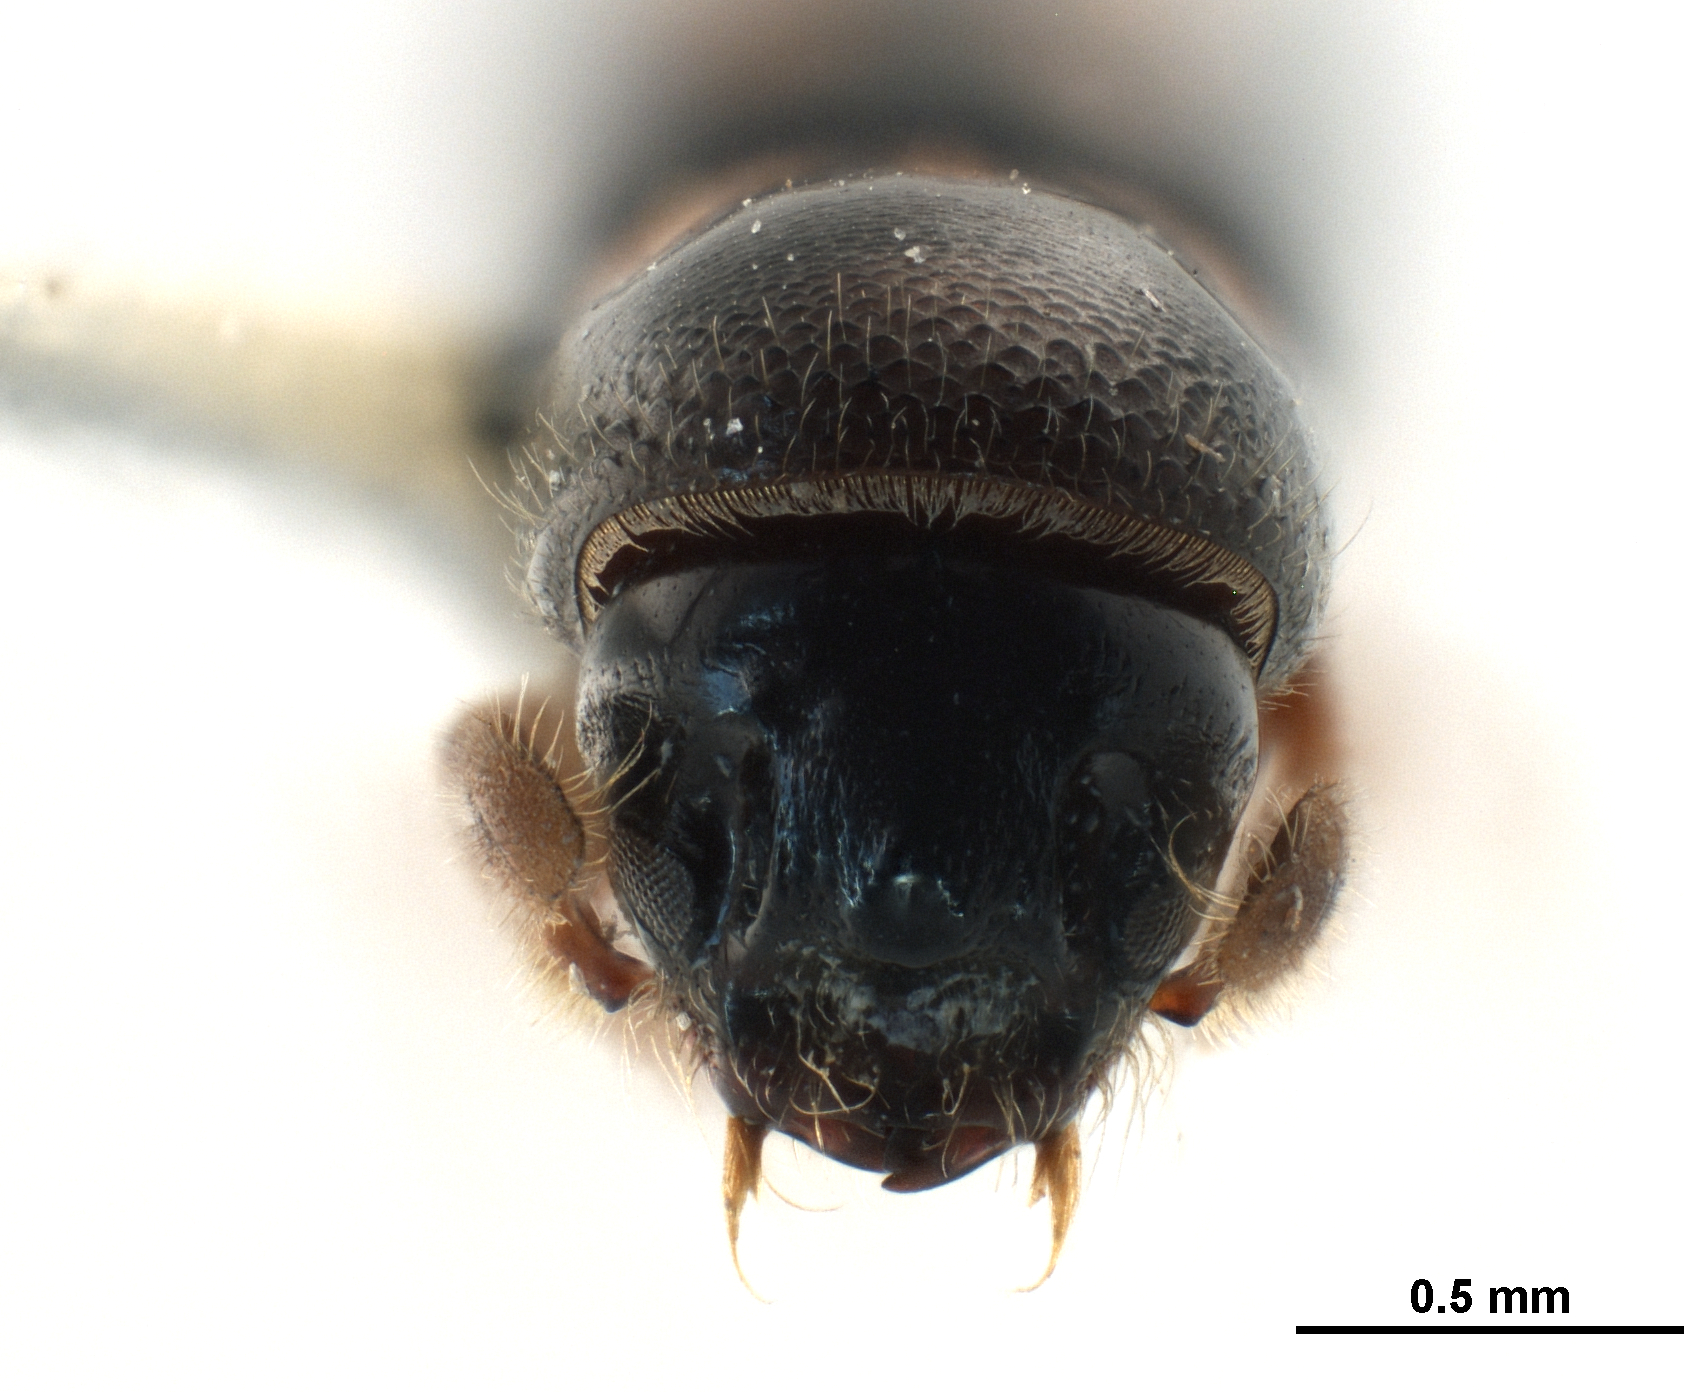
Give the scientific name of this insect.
Monarthrum bicolor
